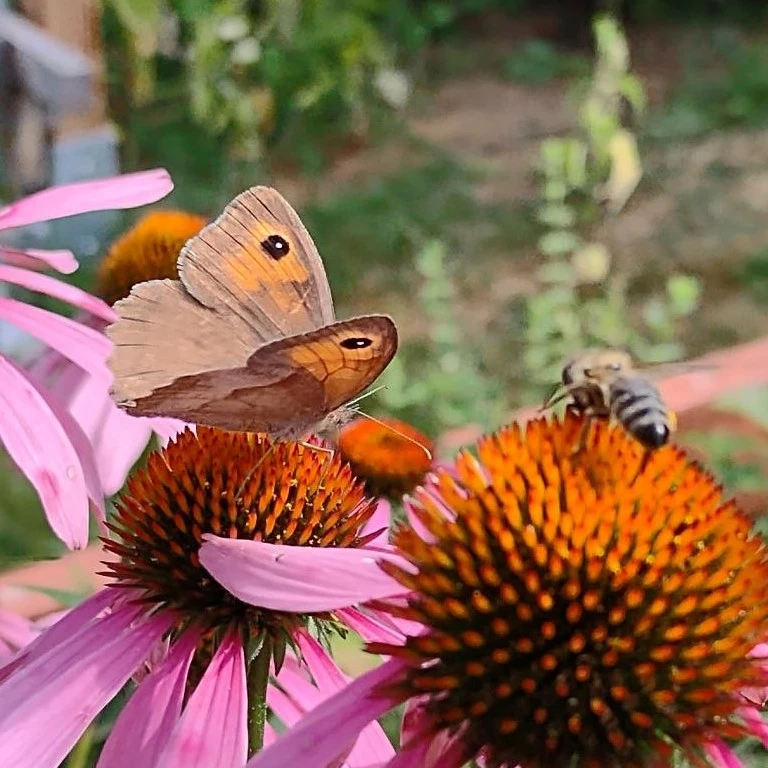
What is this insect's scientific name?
Maniola jurtina
